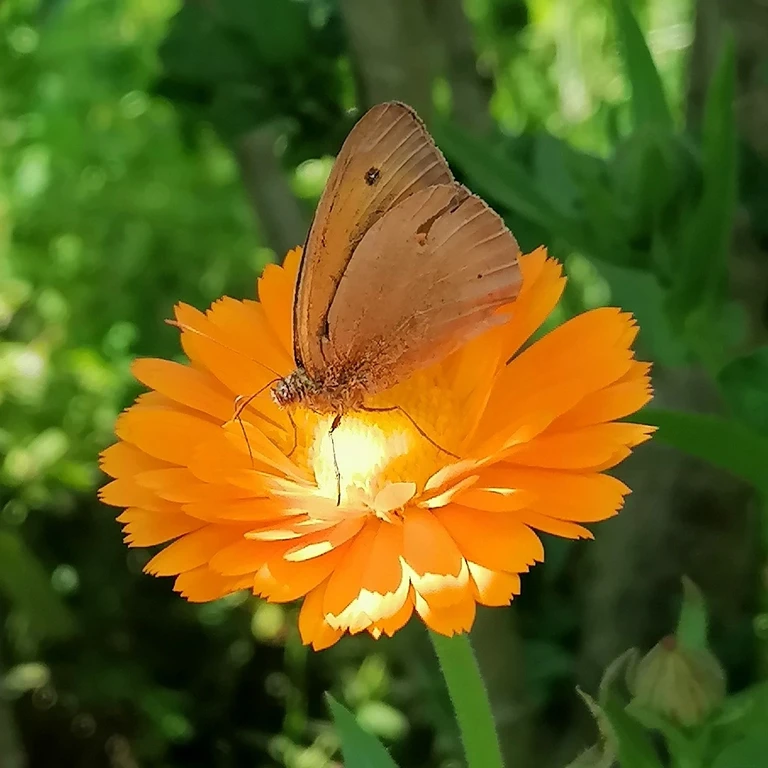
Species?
Maniola jurtina
